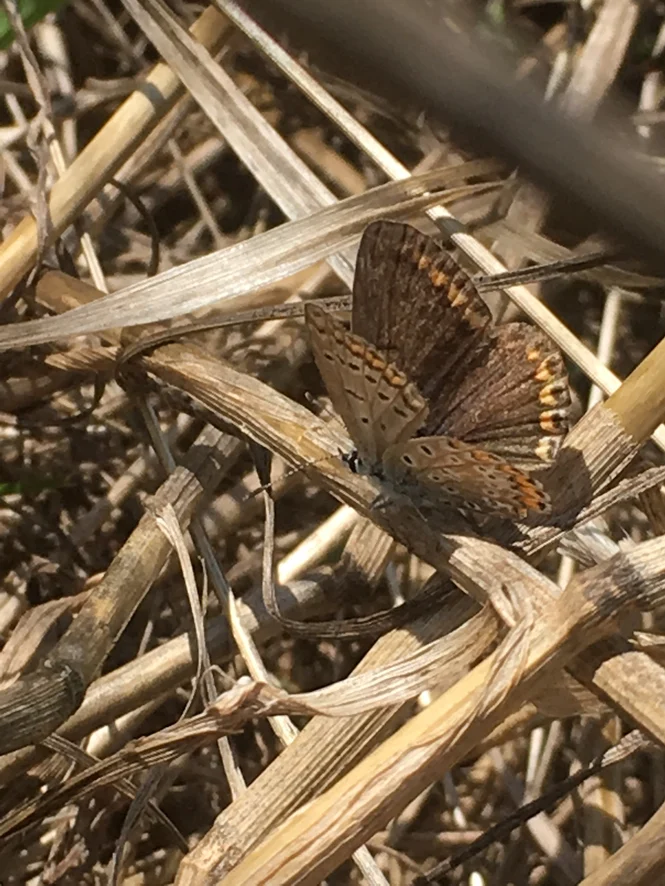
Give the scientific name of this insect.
Polyommatus icarus
